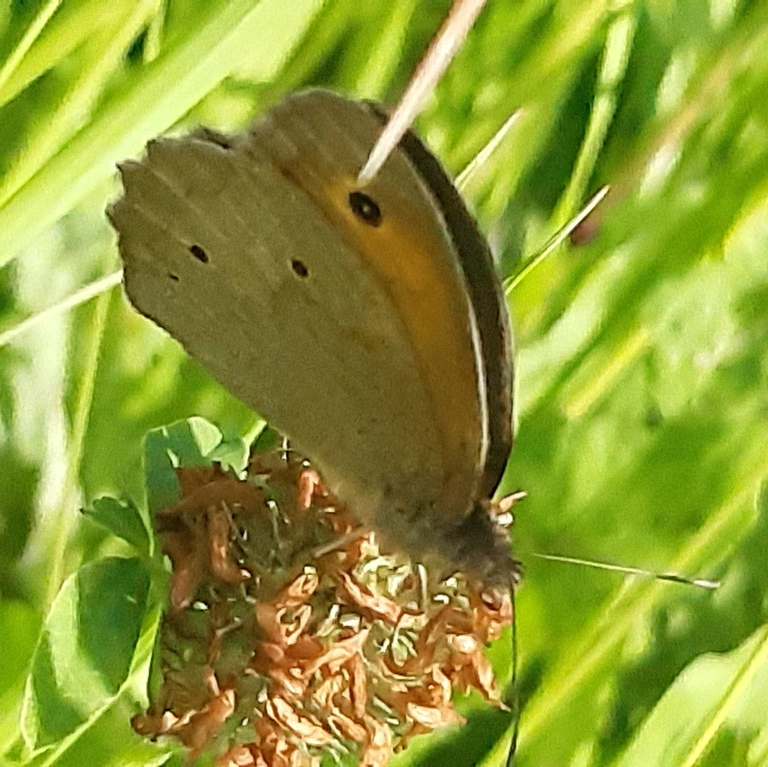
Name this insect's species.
Maniola jurtina
